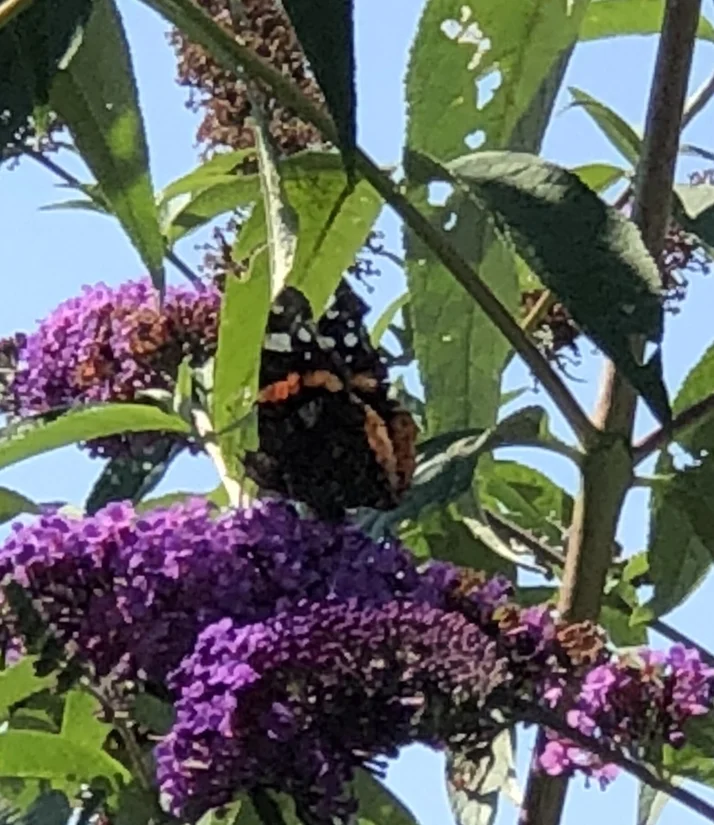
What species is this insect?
Vanessa atalanta
